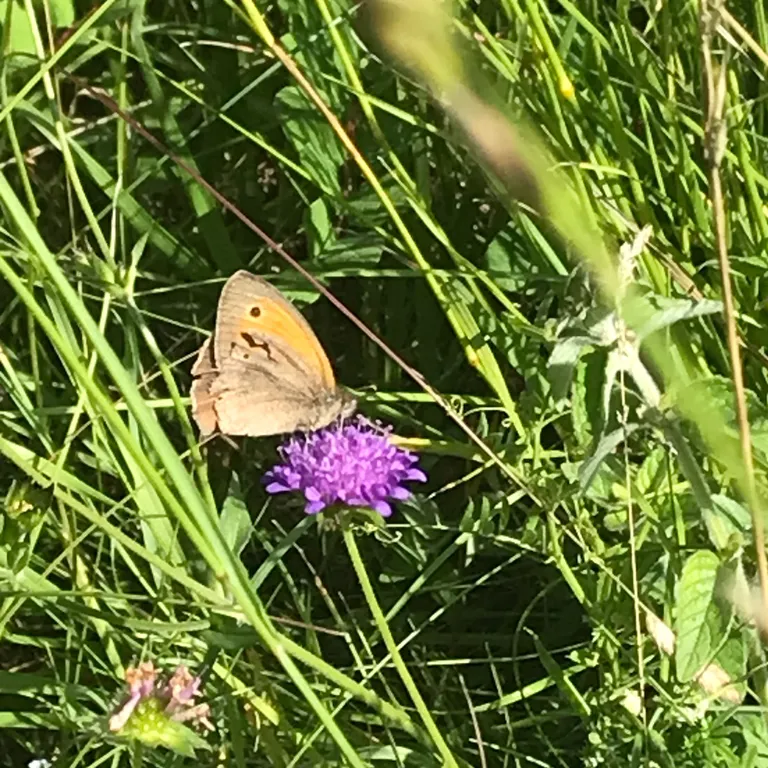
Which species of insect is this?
Maniola jurtina
